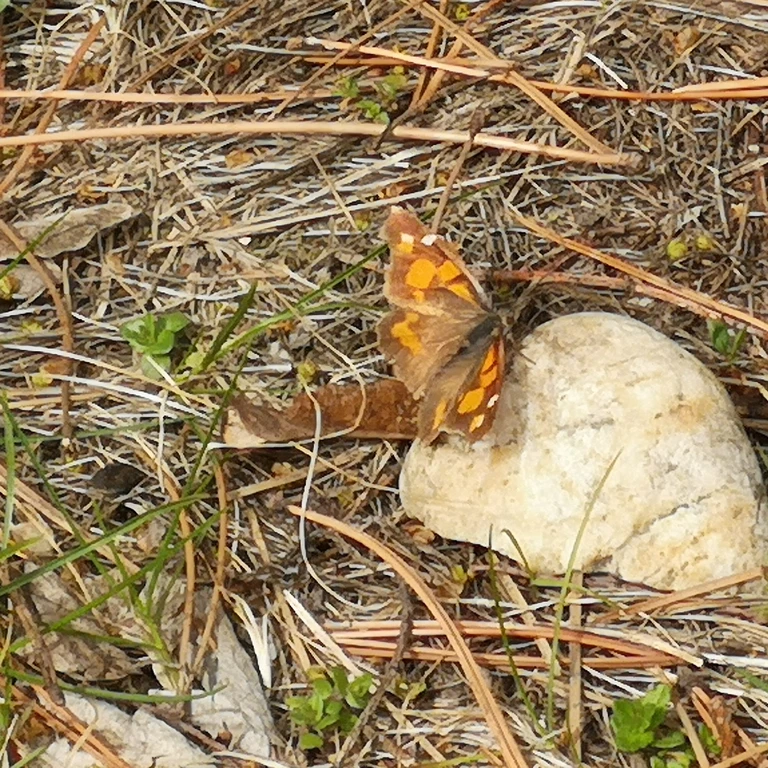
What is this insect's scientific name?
Libythea celtis
